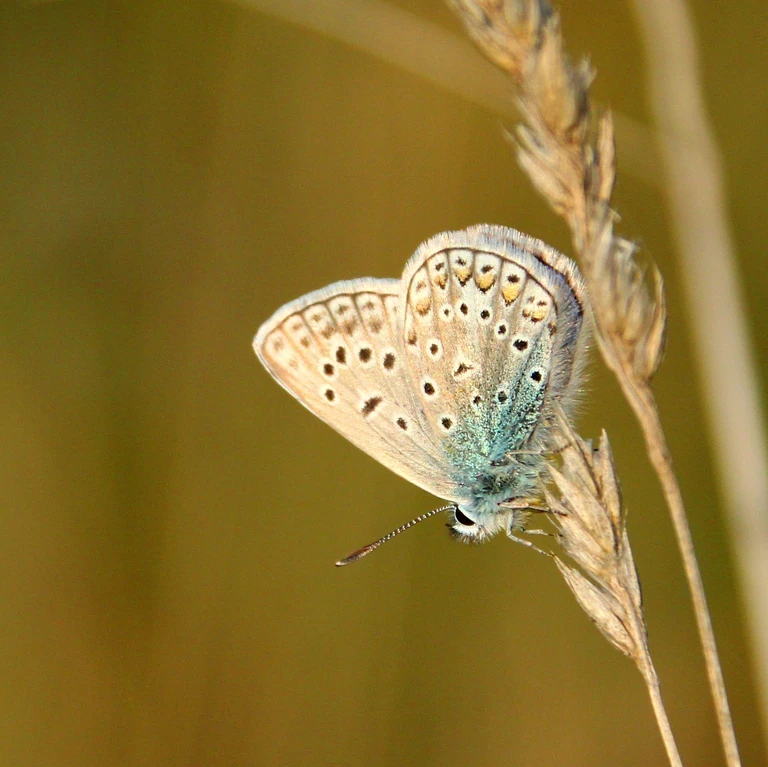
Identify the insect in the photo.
Polyommatus icarus
